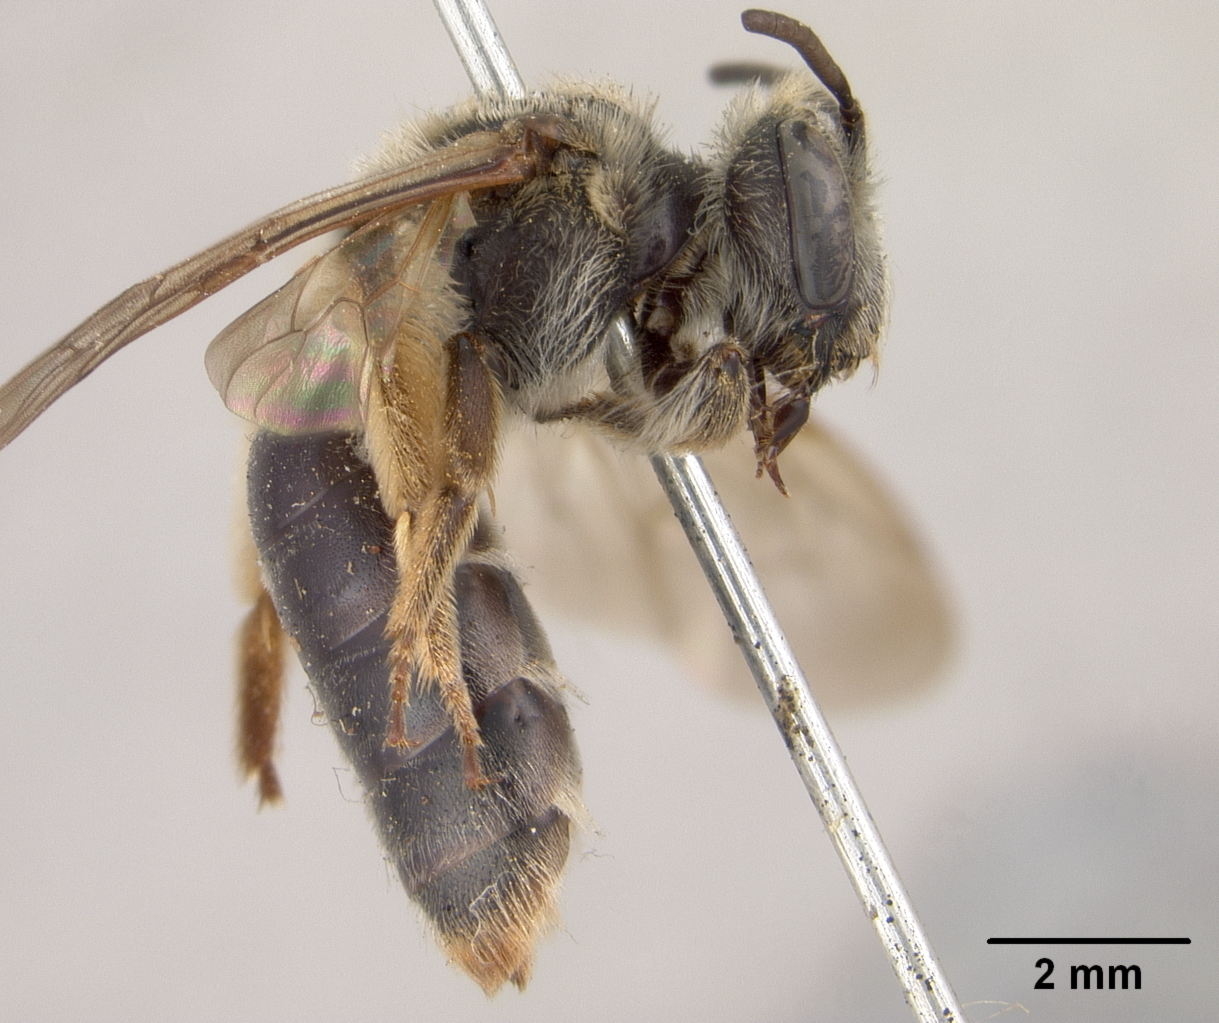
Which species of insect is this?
Andrena subcommoda
